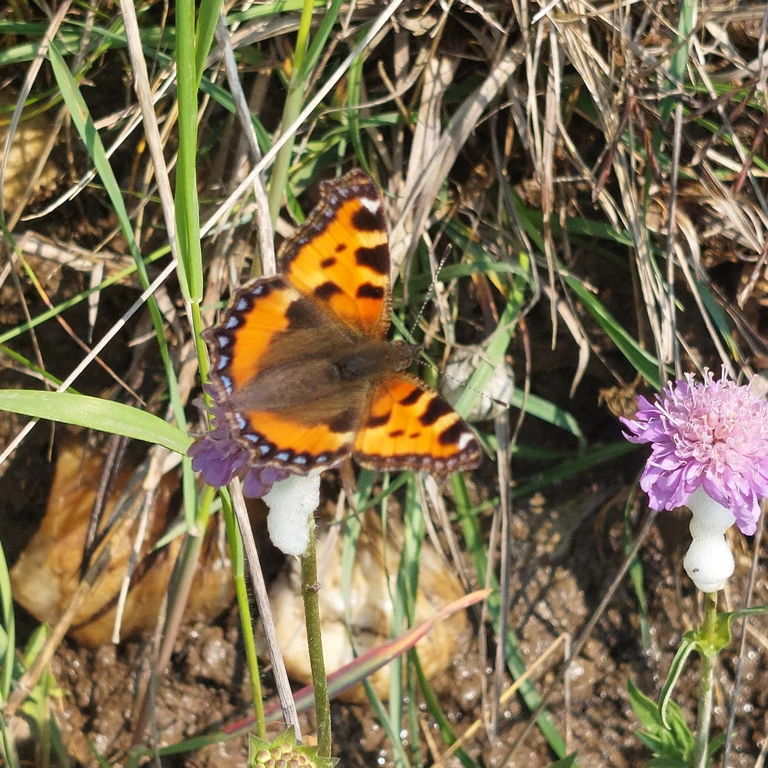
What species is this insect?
Aglais urticae
